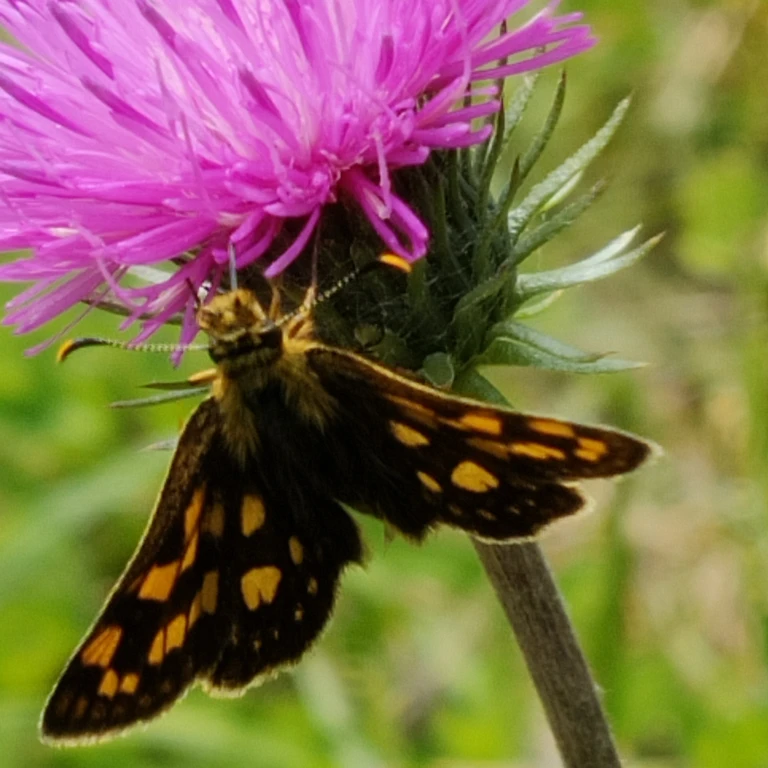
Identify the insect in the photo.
Carterocephalus palaemon
